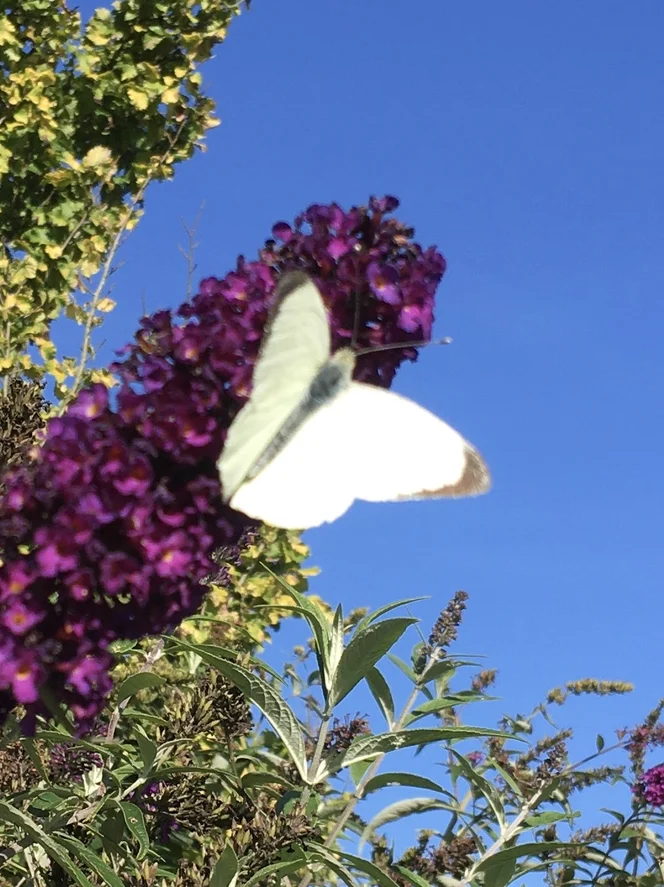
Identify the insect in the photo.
Pieris brassicae
